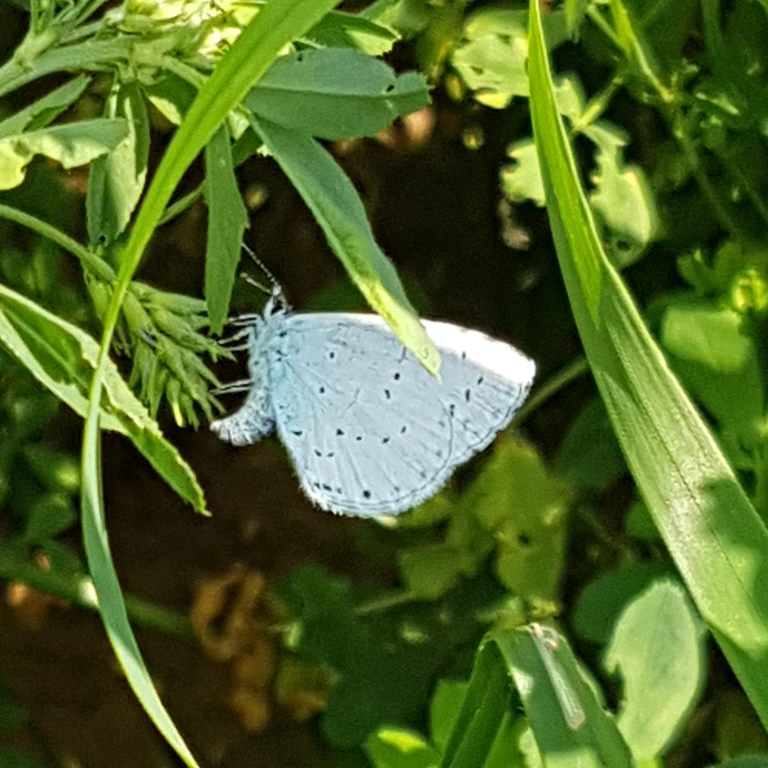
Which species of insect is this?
Celastrina argiolus
